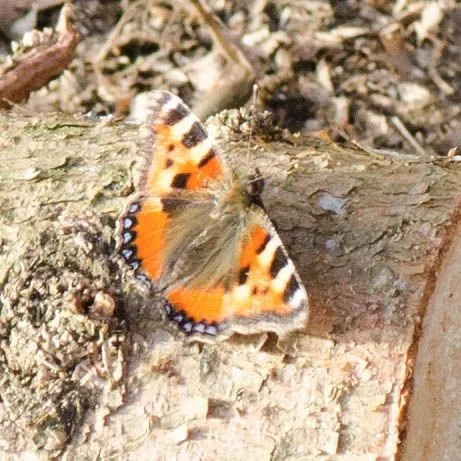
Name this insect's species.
Aglais urticae
